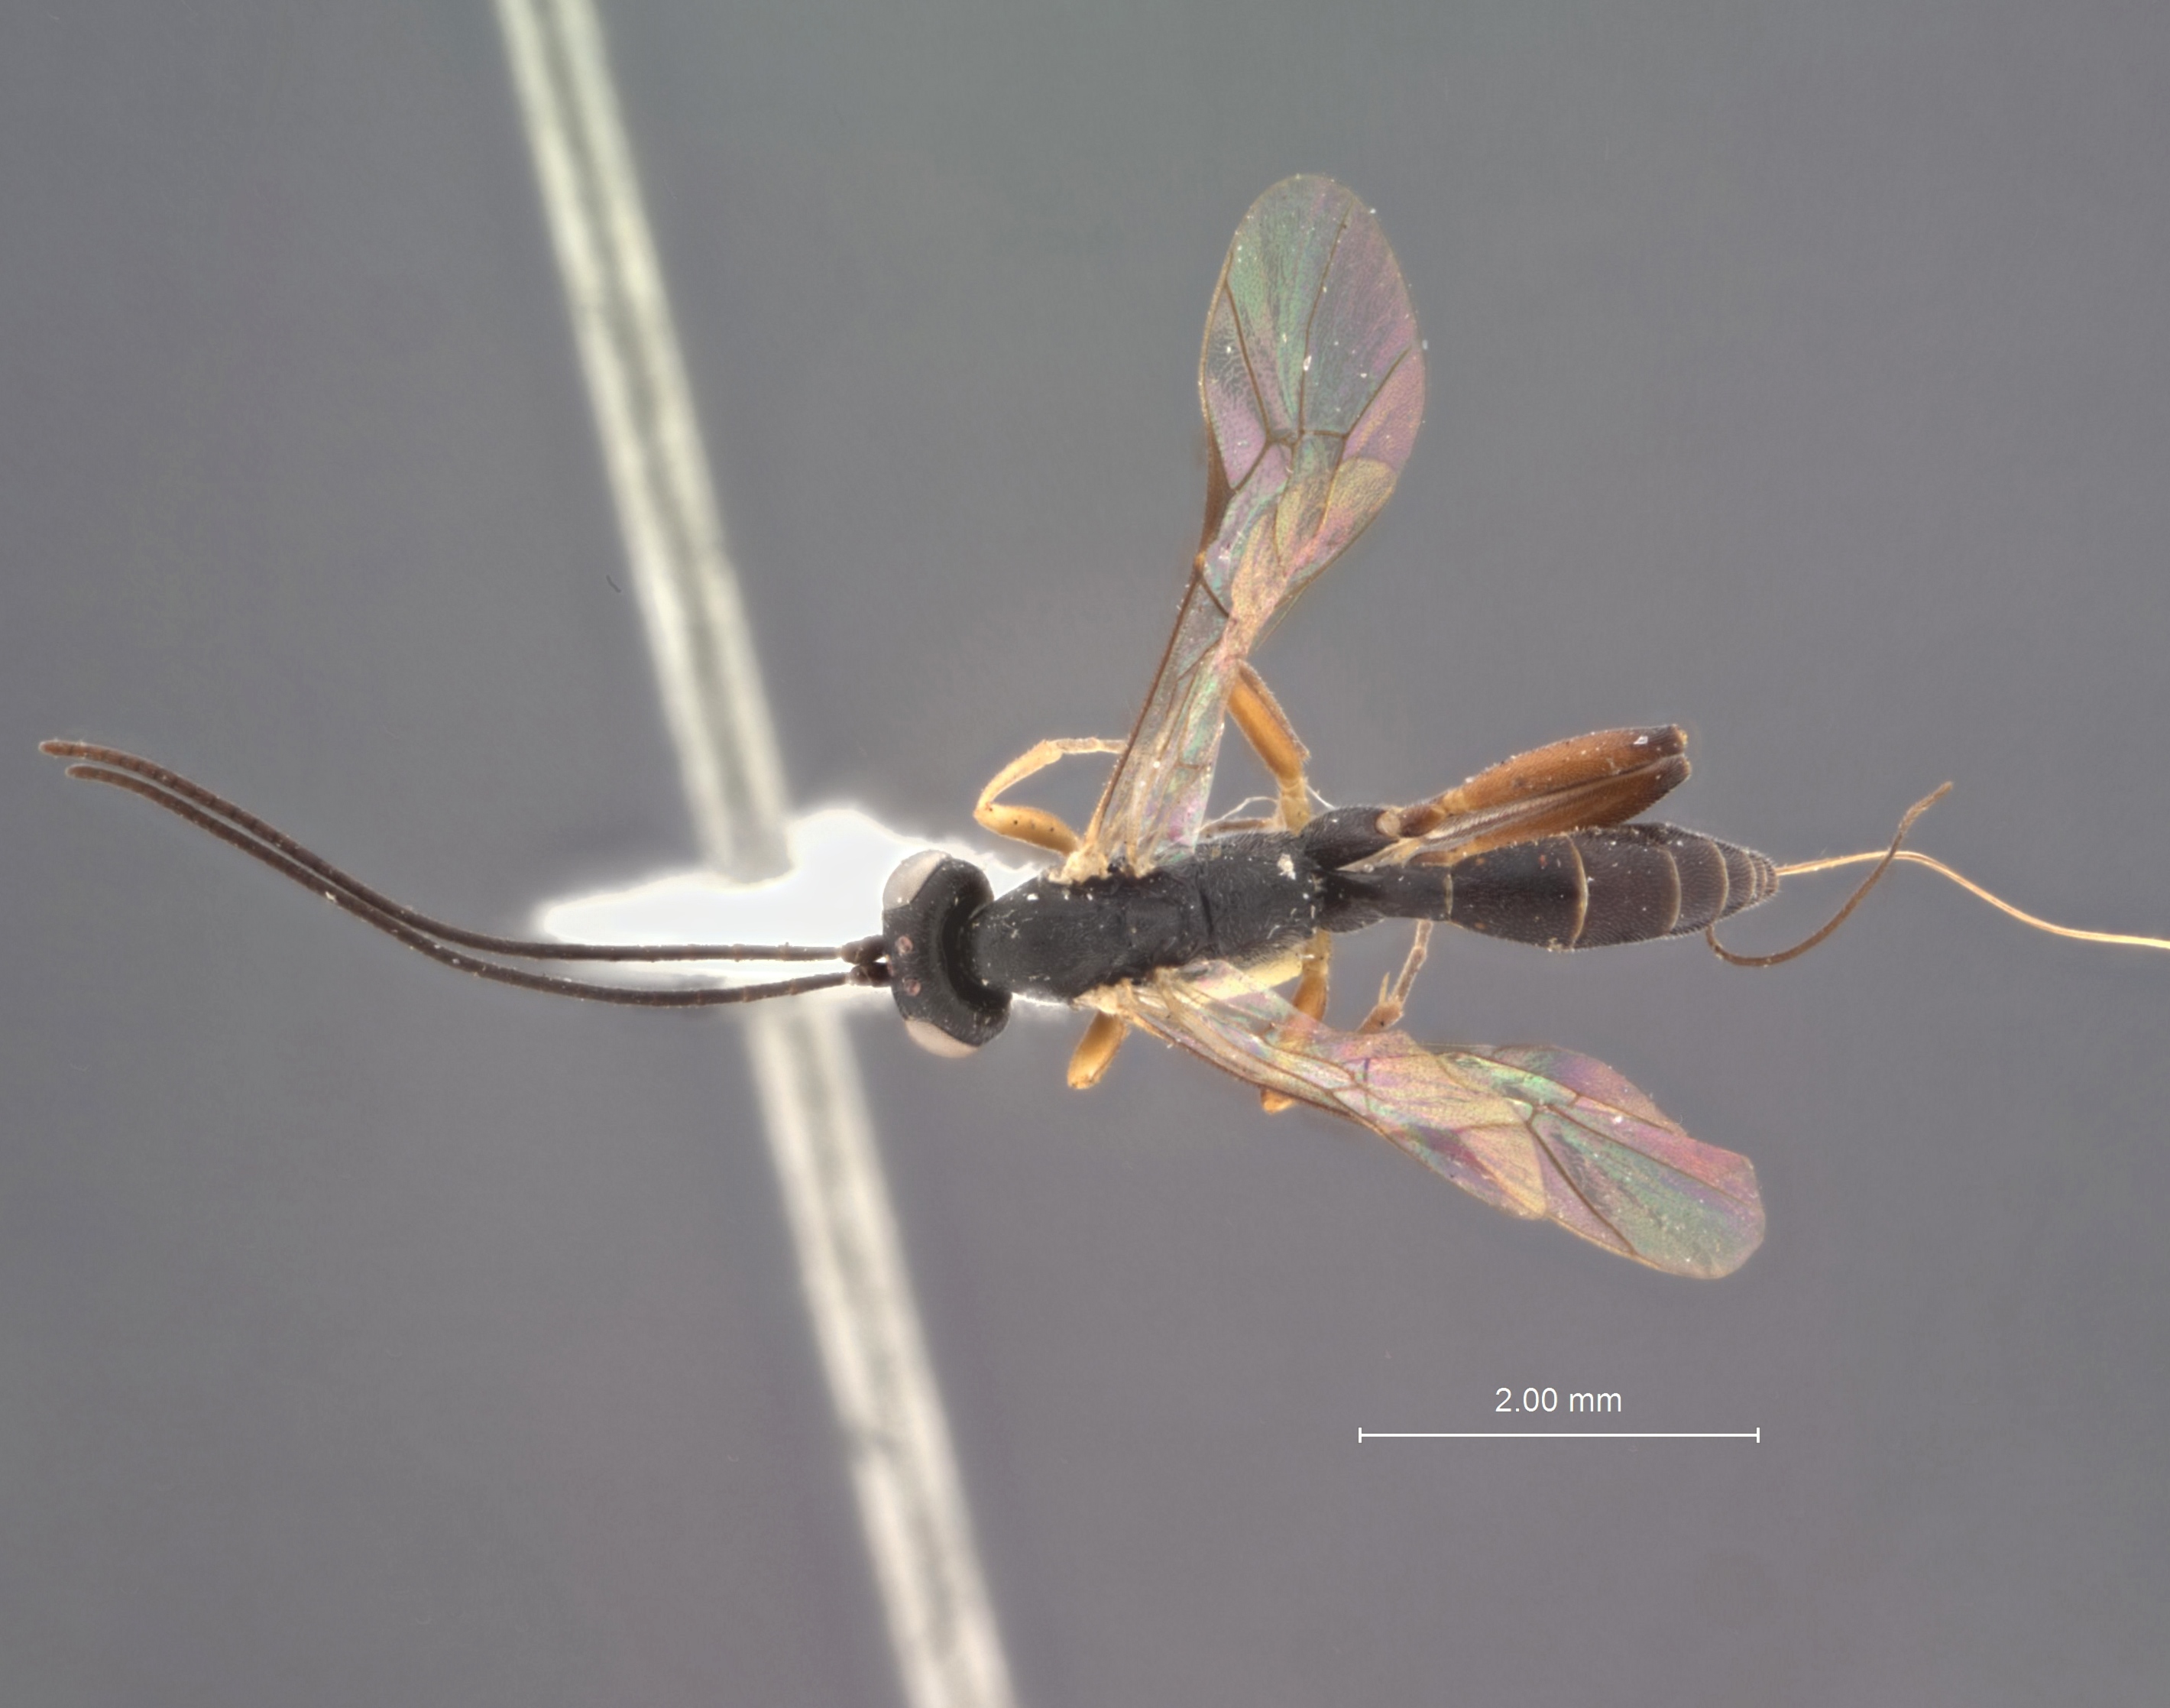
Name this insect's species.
Angitia milleri
